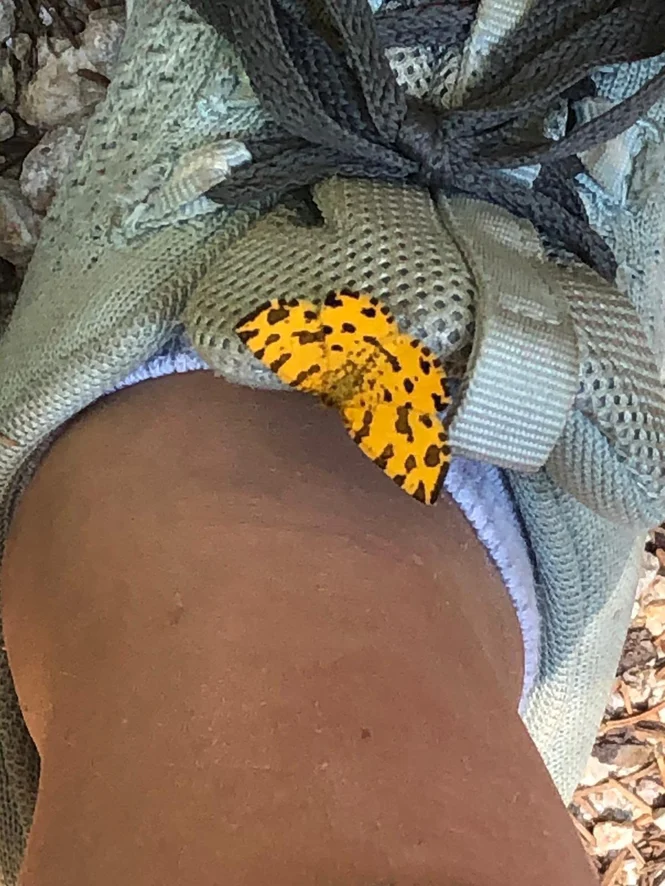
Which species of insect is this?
Pseudopanthera macularia
